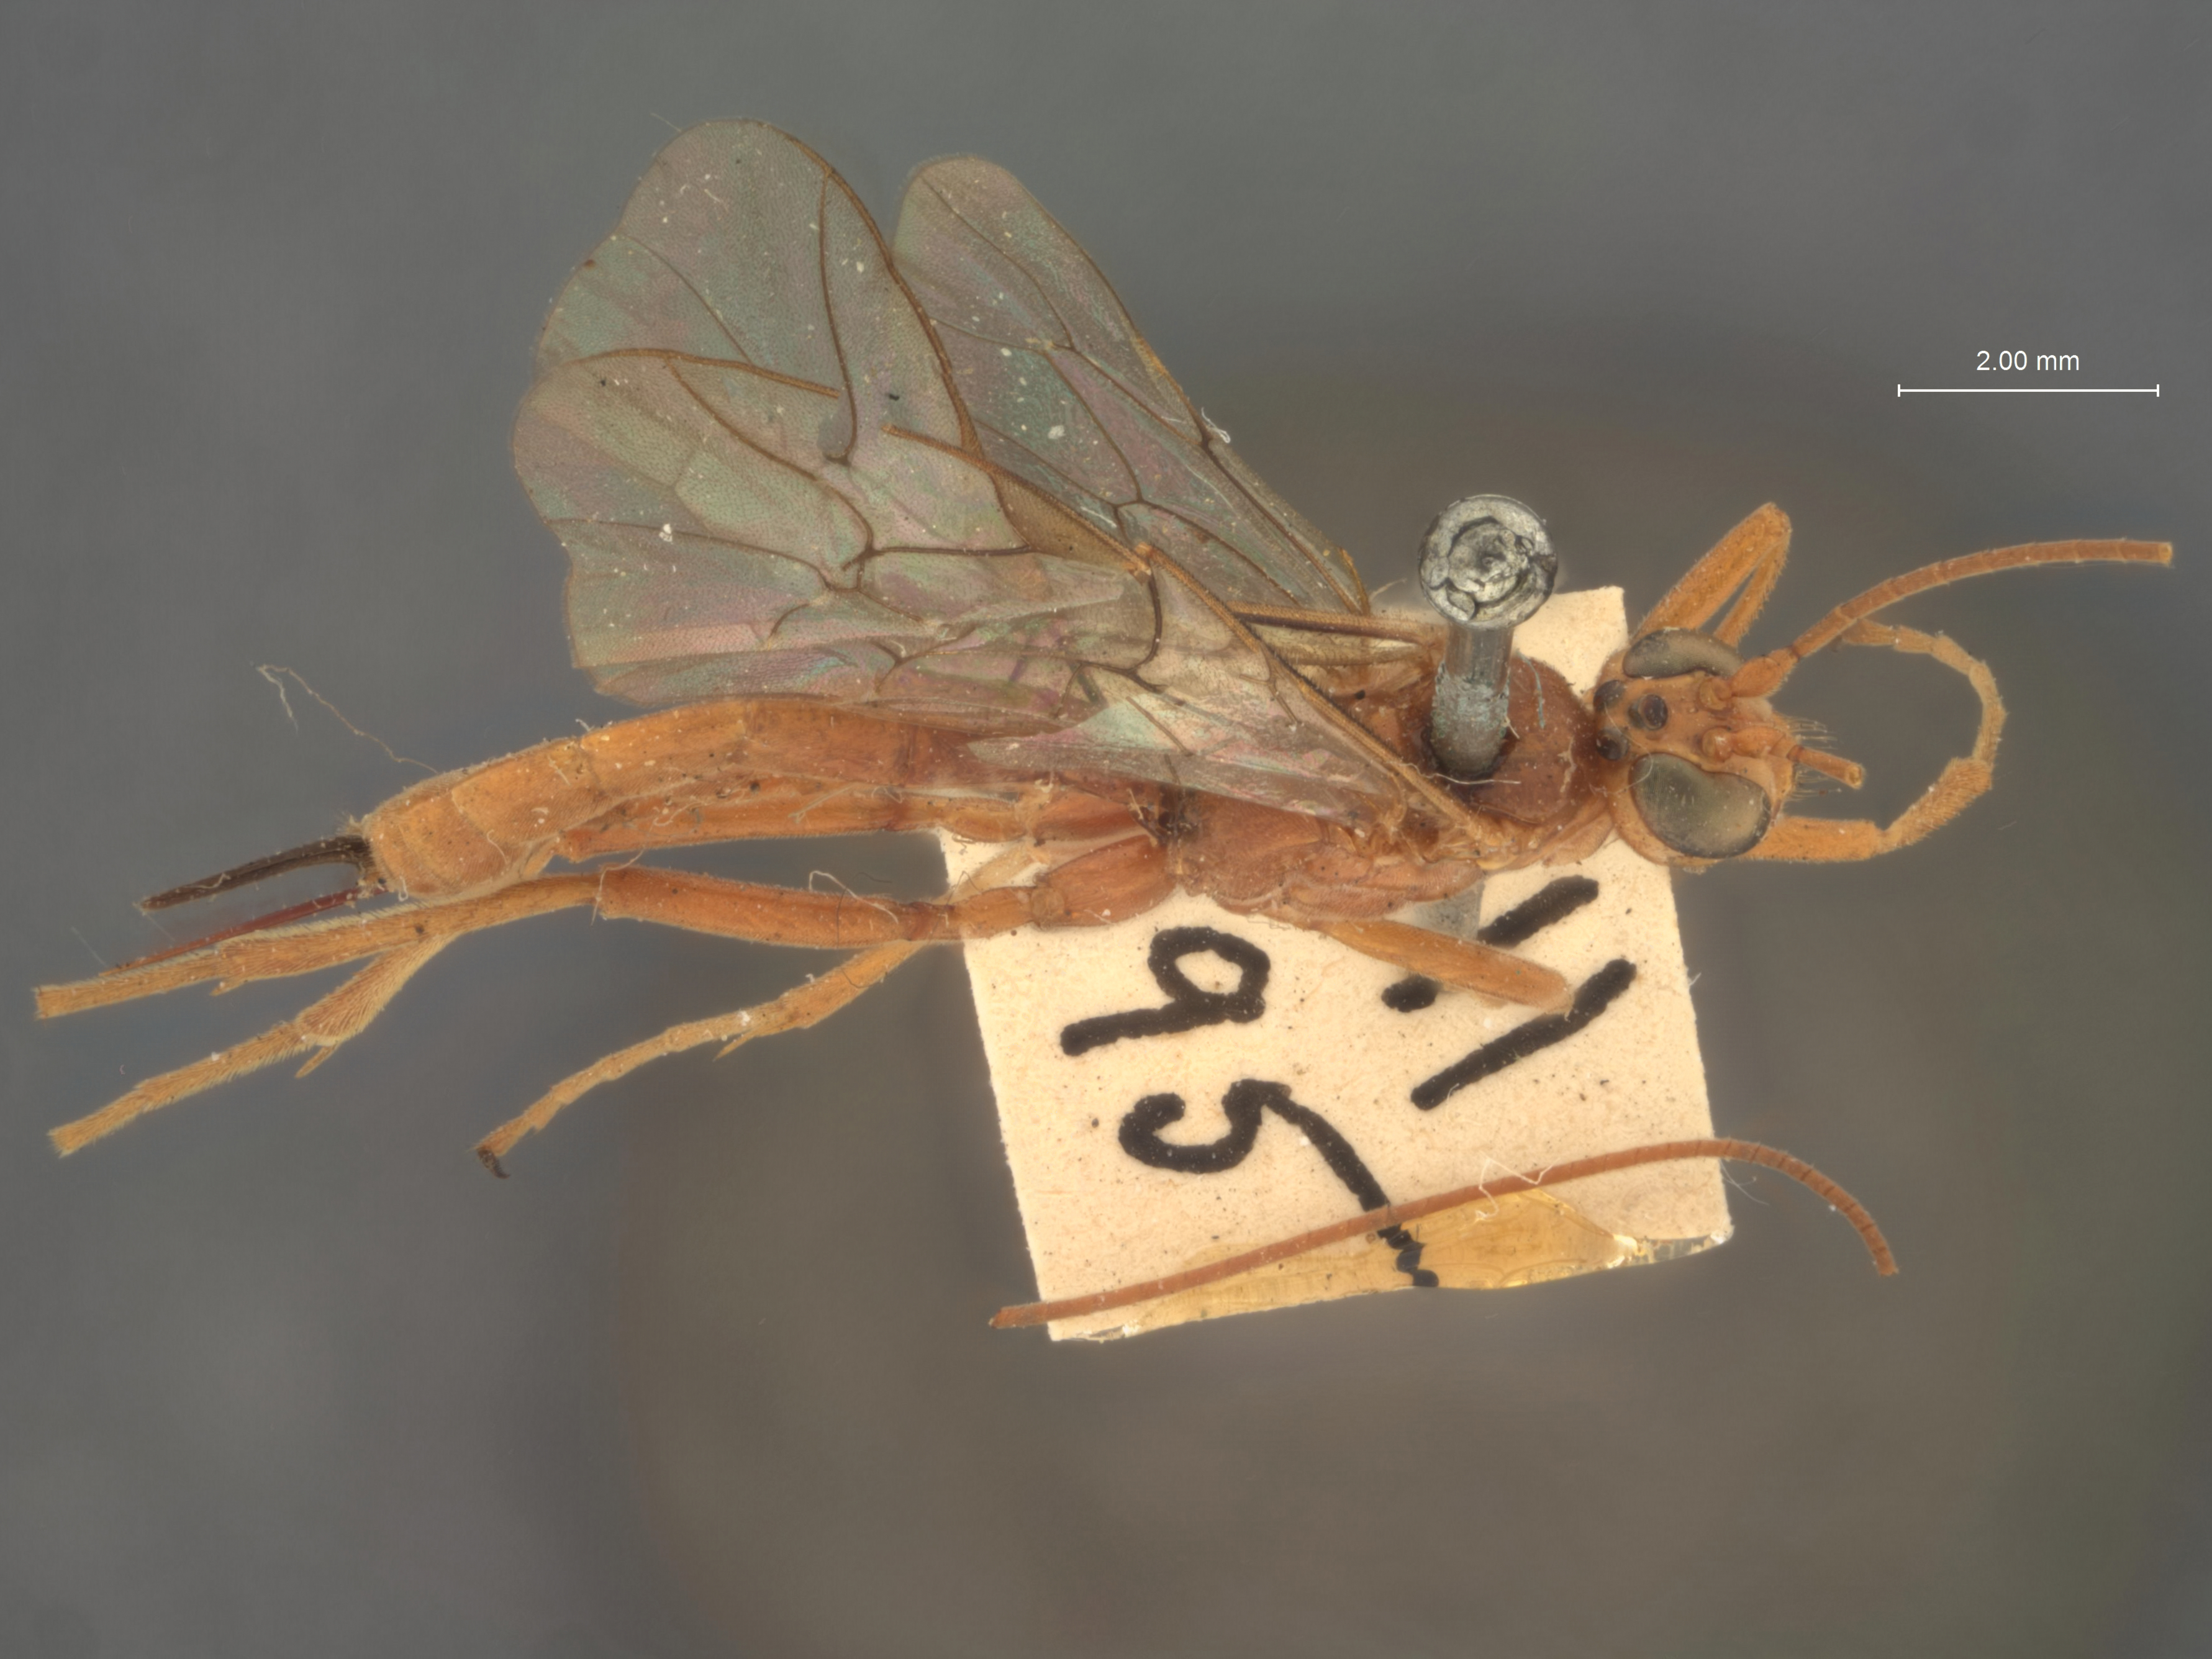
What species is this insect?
Paniscus clypeatus
